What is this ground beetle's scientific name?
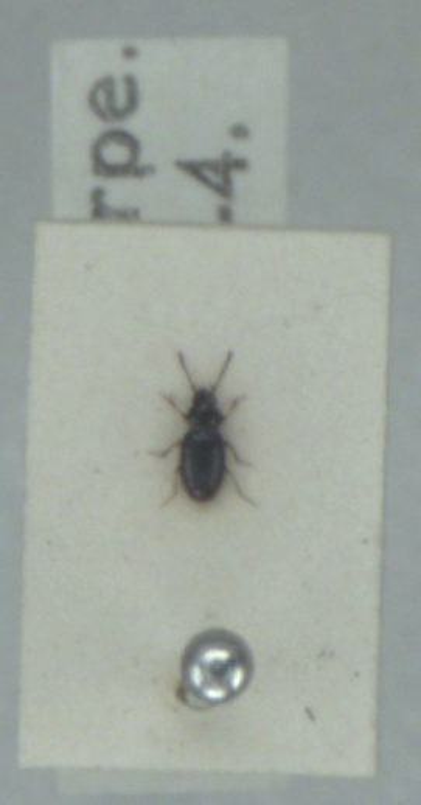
Elaphropus walkerianus
